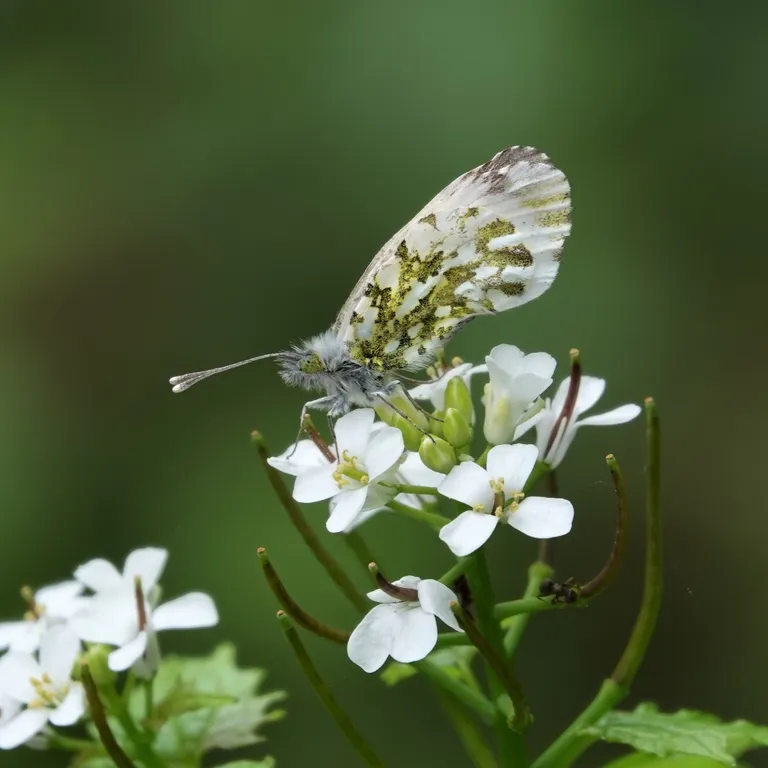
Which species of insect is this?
Anthocharis cardamines
